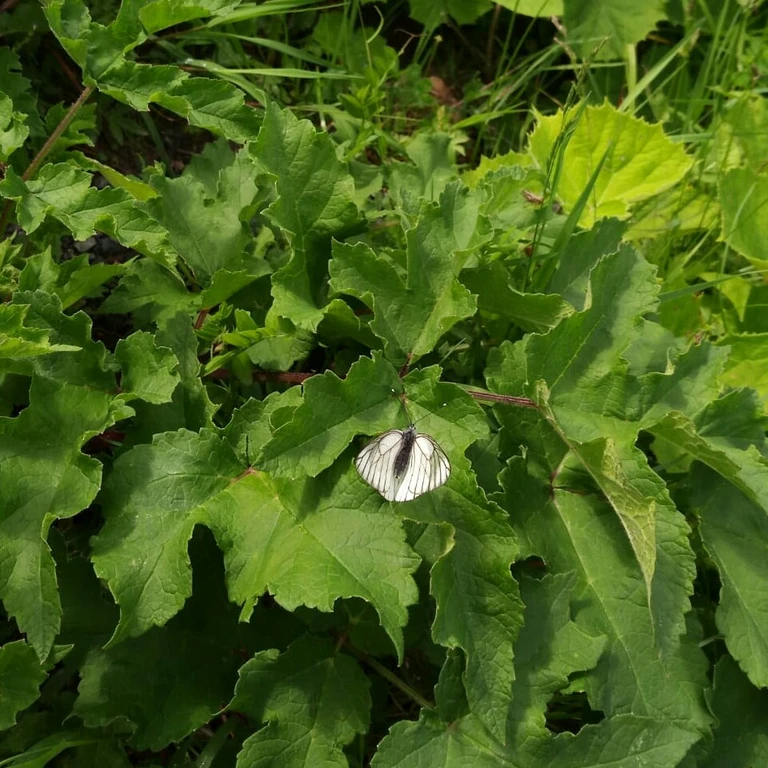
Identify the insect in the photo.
Aporia crataegi
